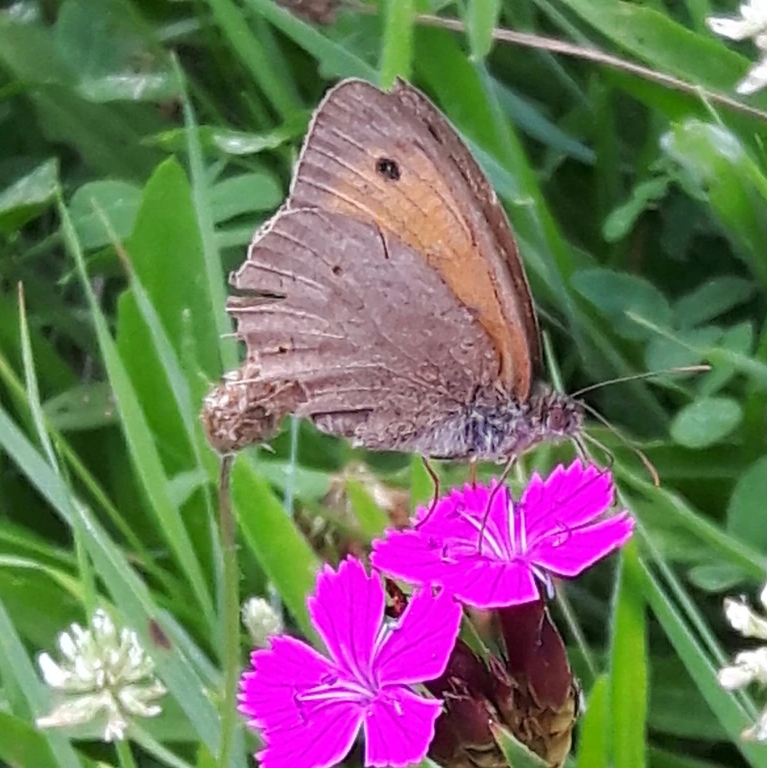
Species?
Maniola jurtina
